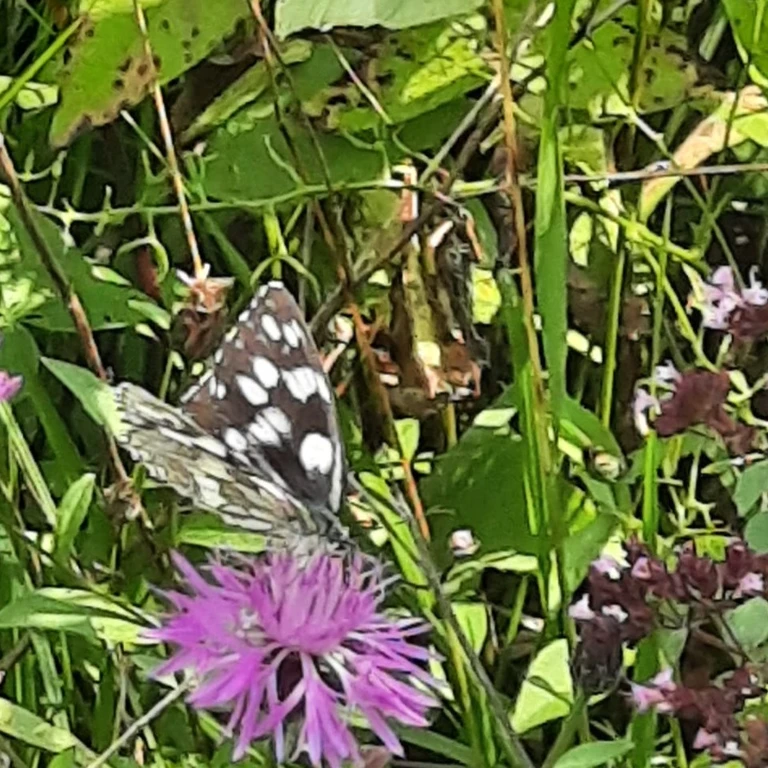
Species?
Melanargia galathea
